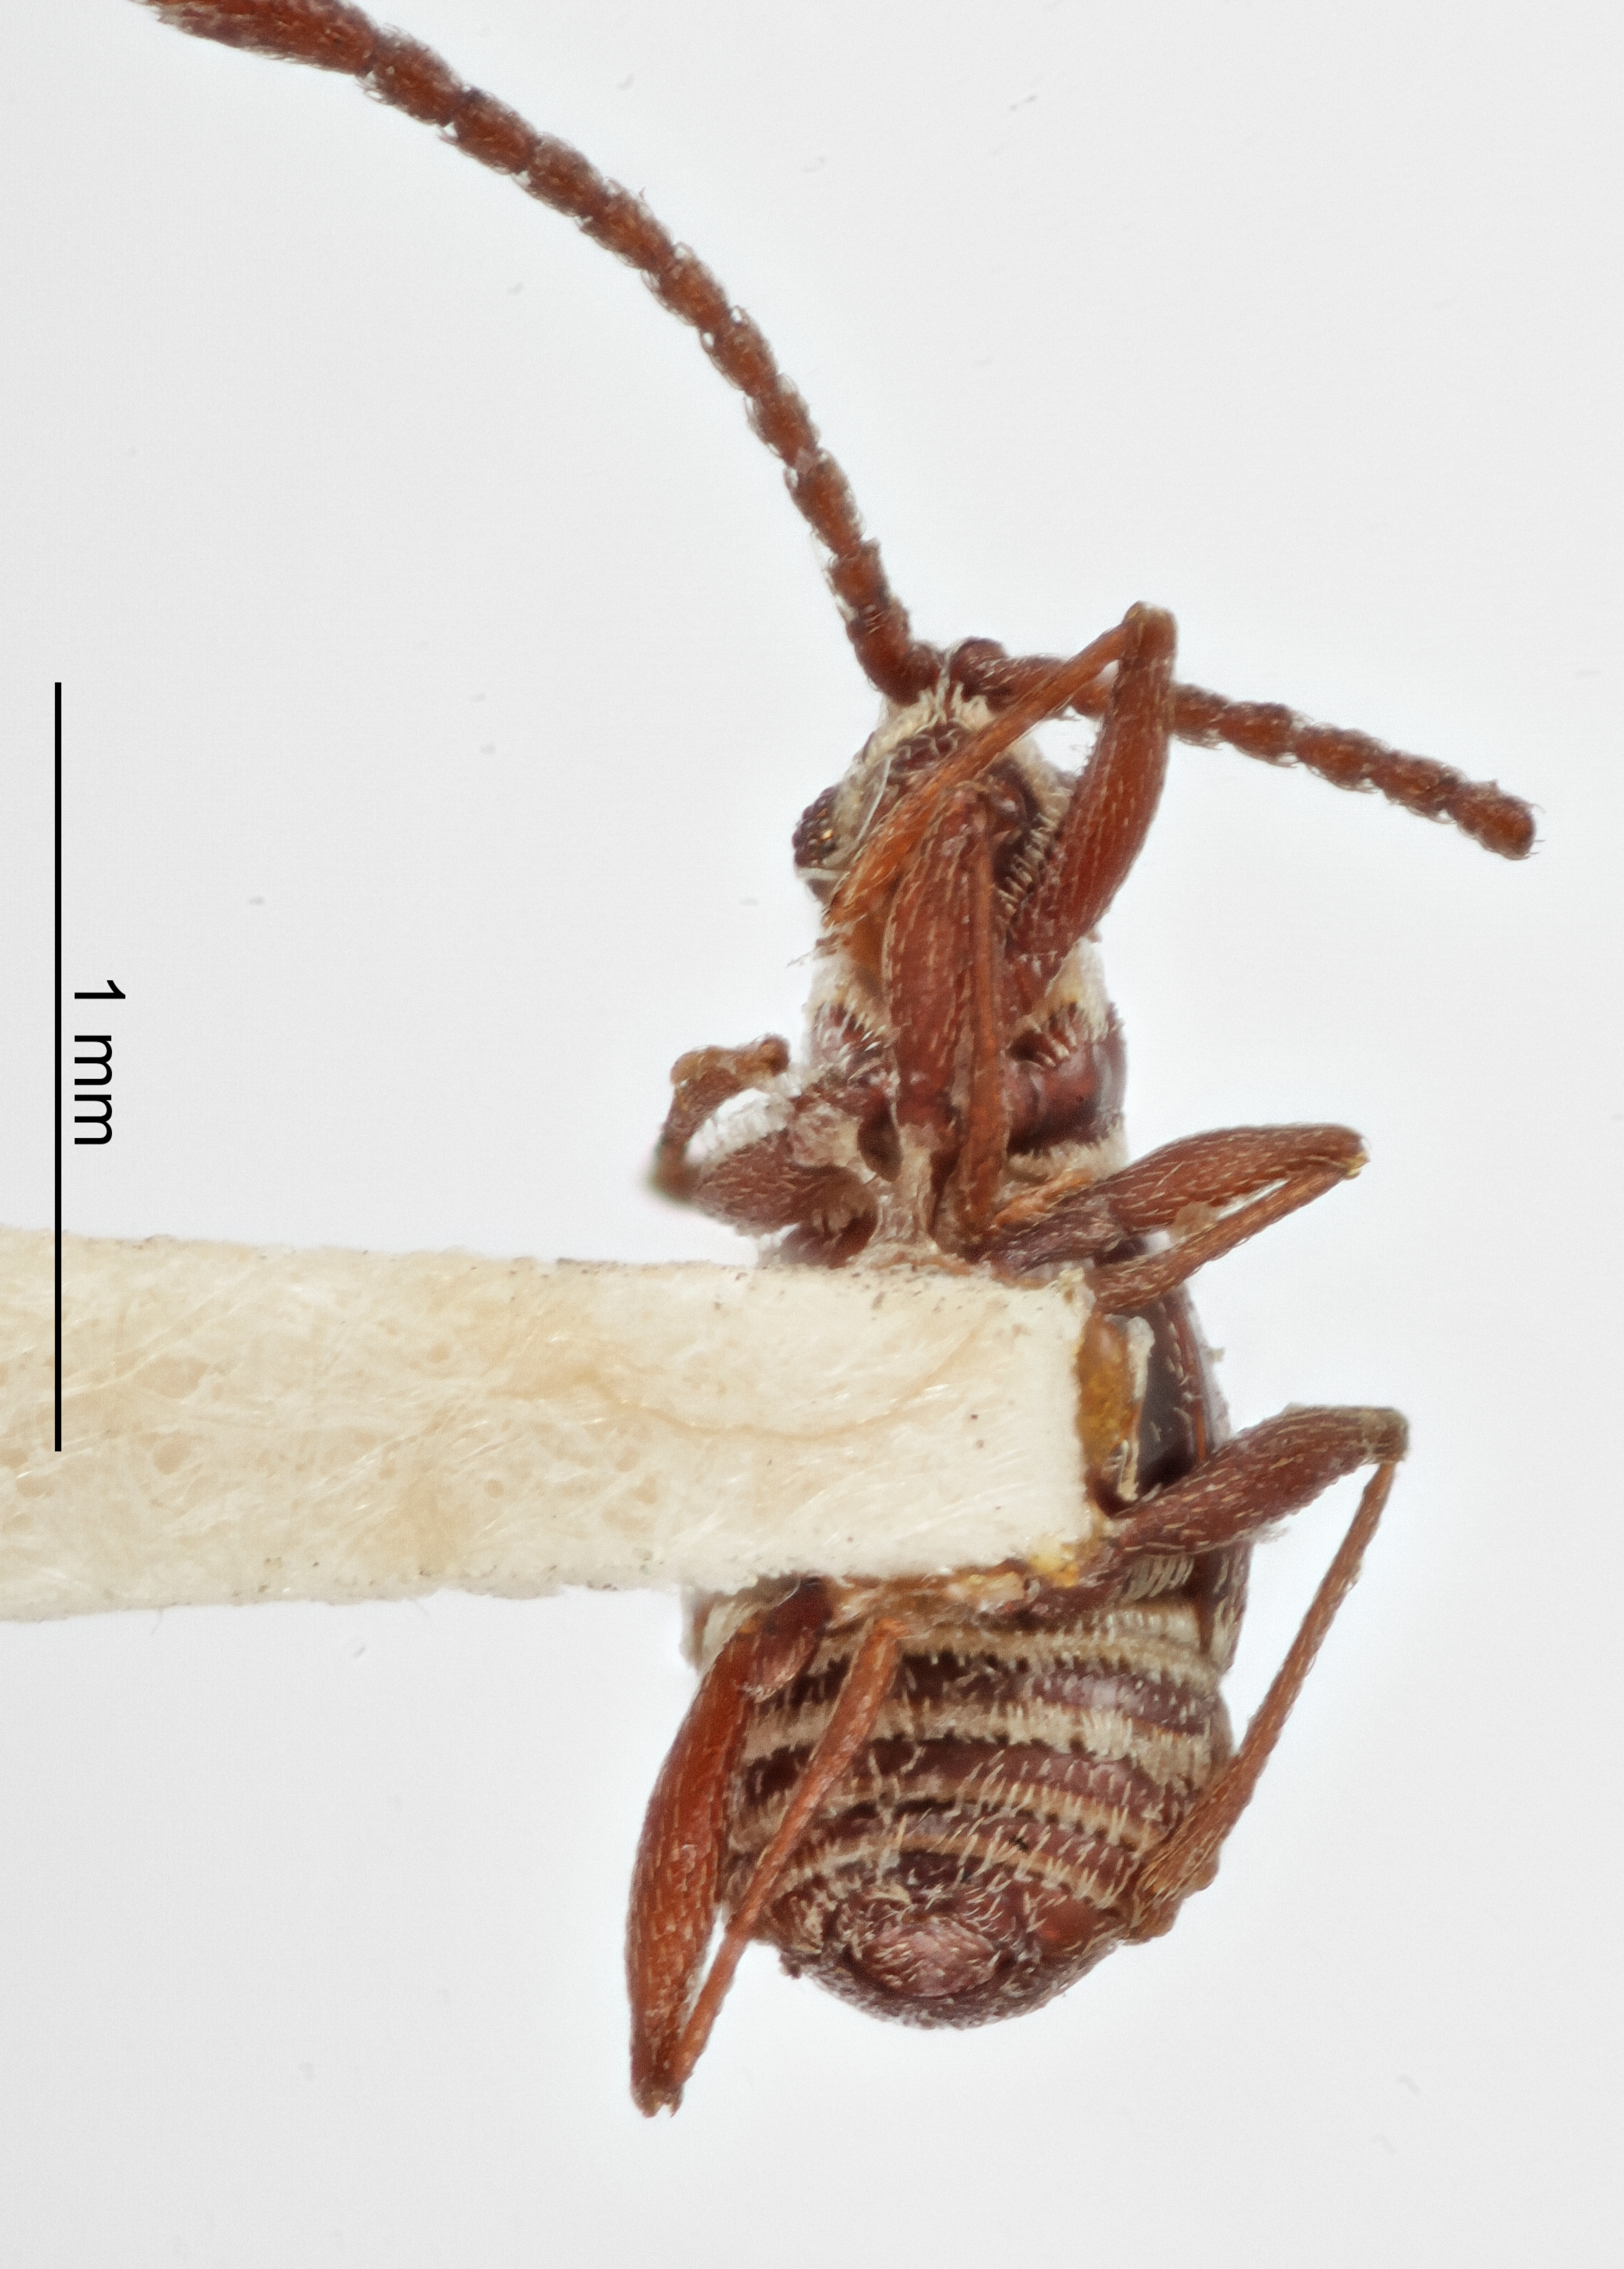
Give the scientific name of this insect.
Pilopius floridanus
